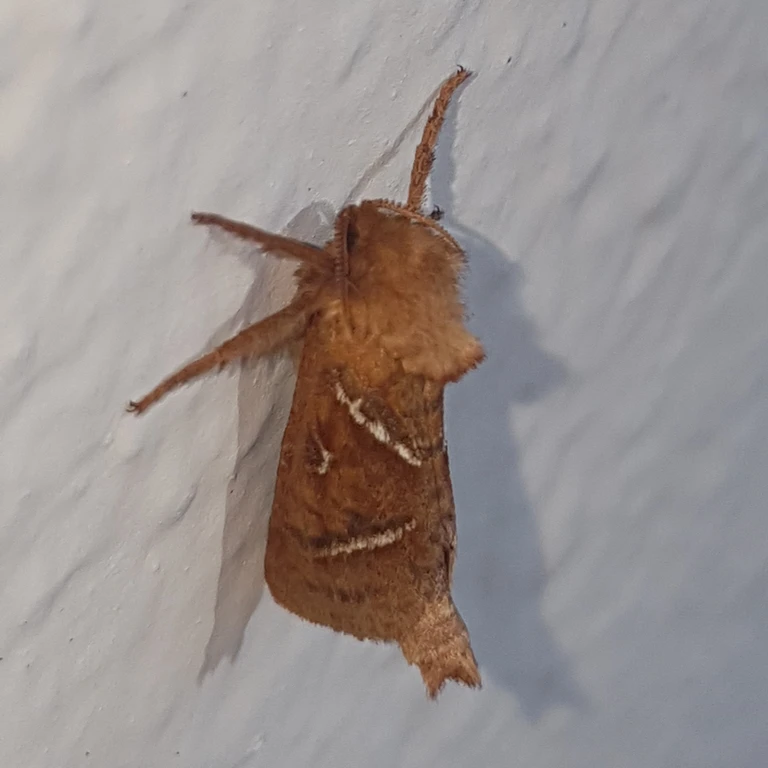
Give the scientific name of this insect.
Triodia sylvina
